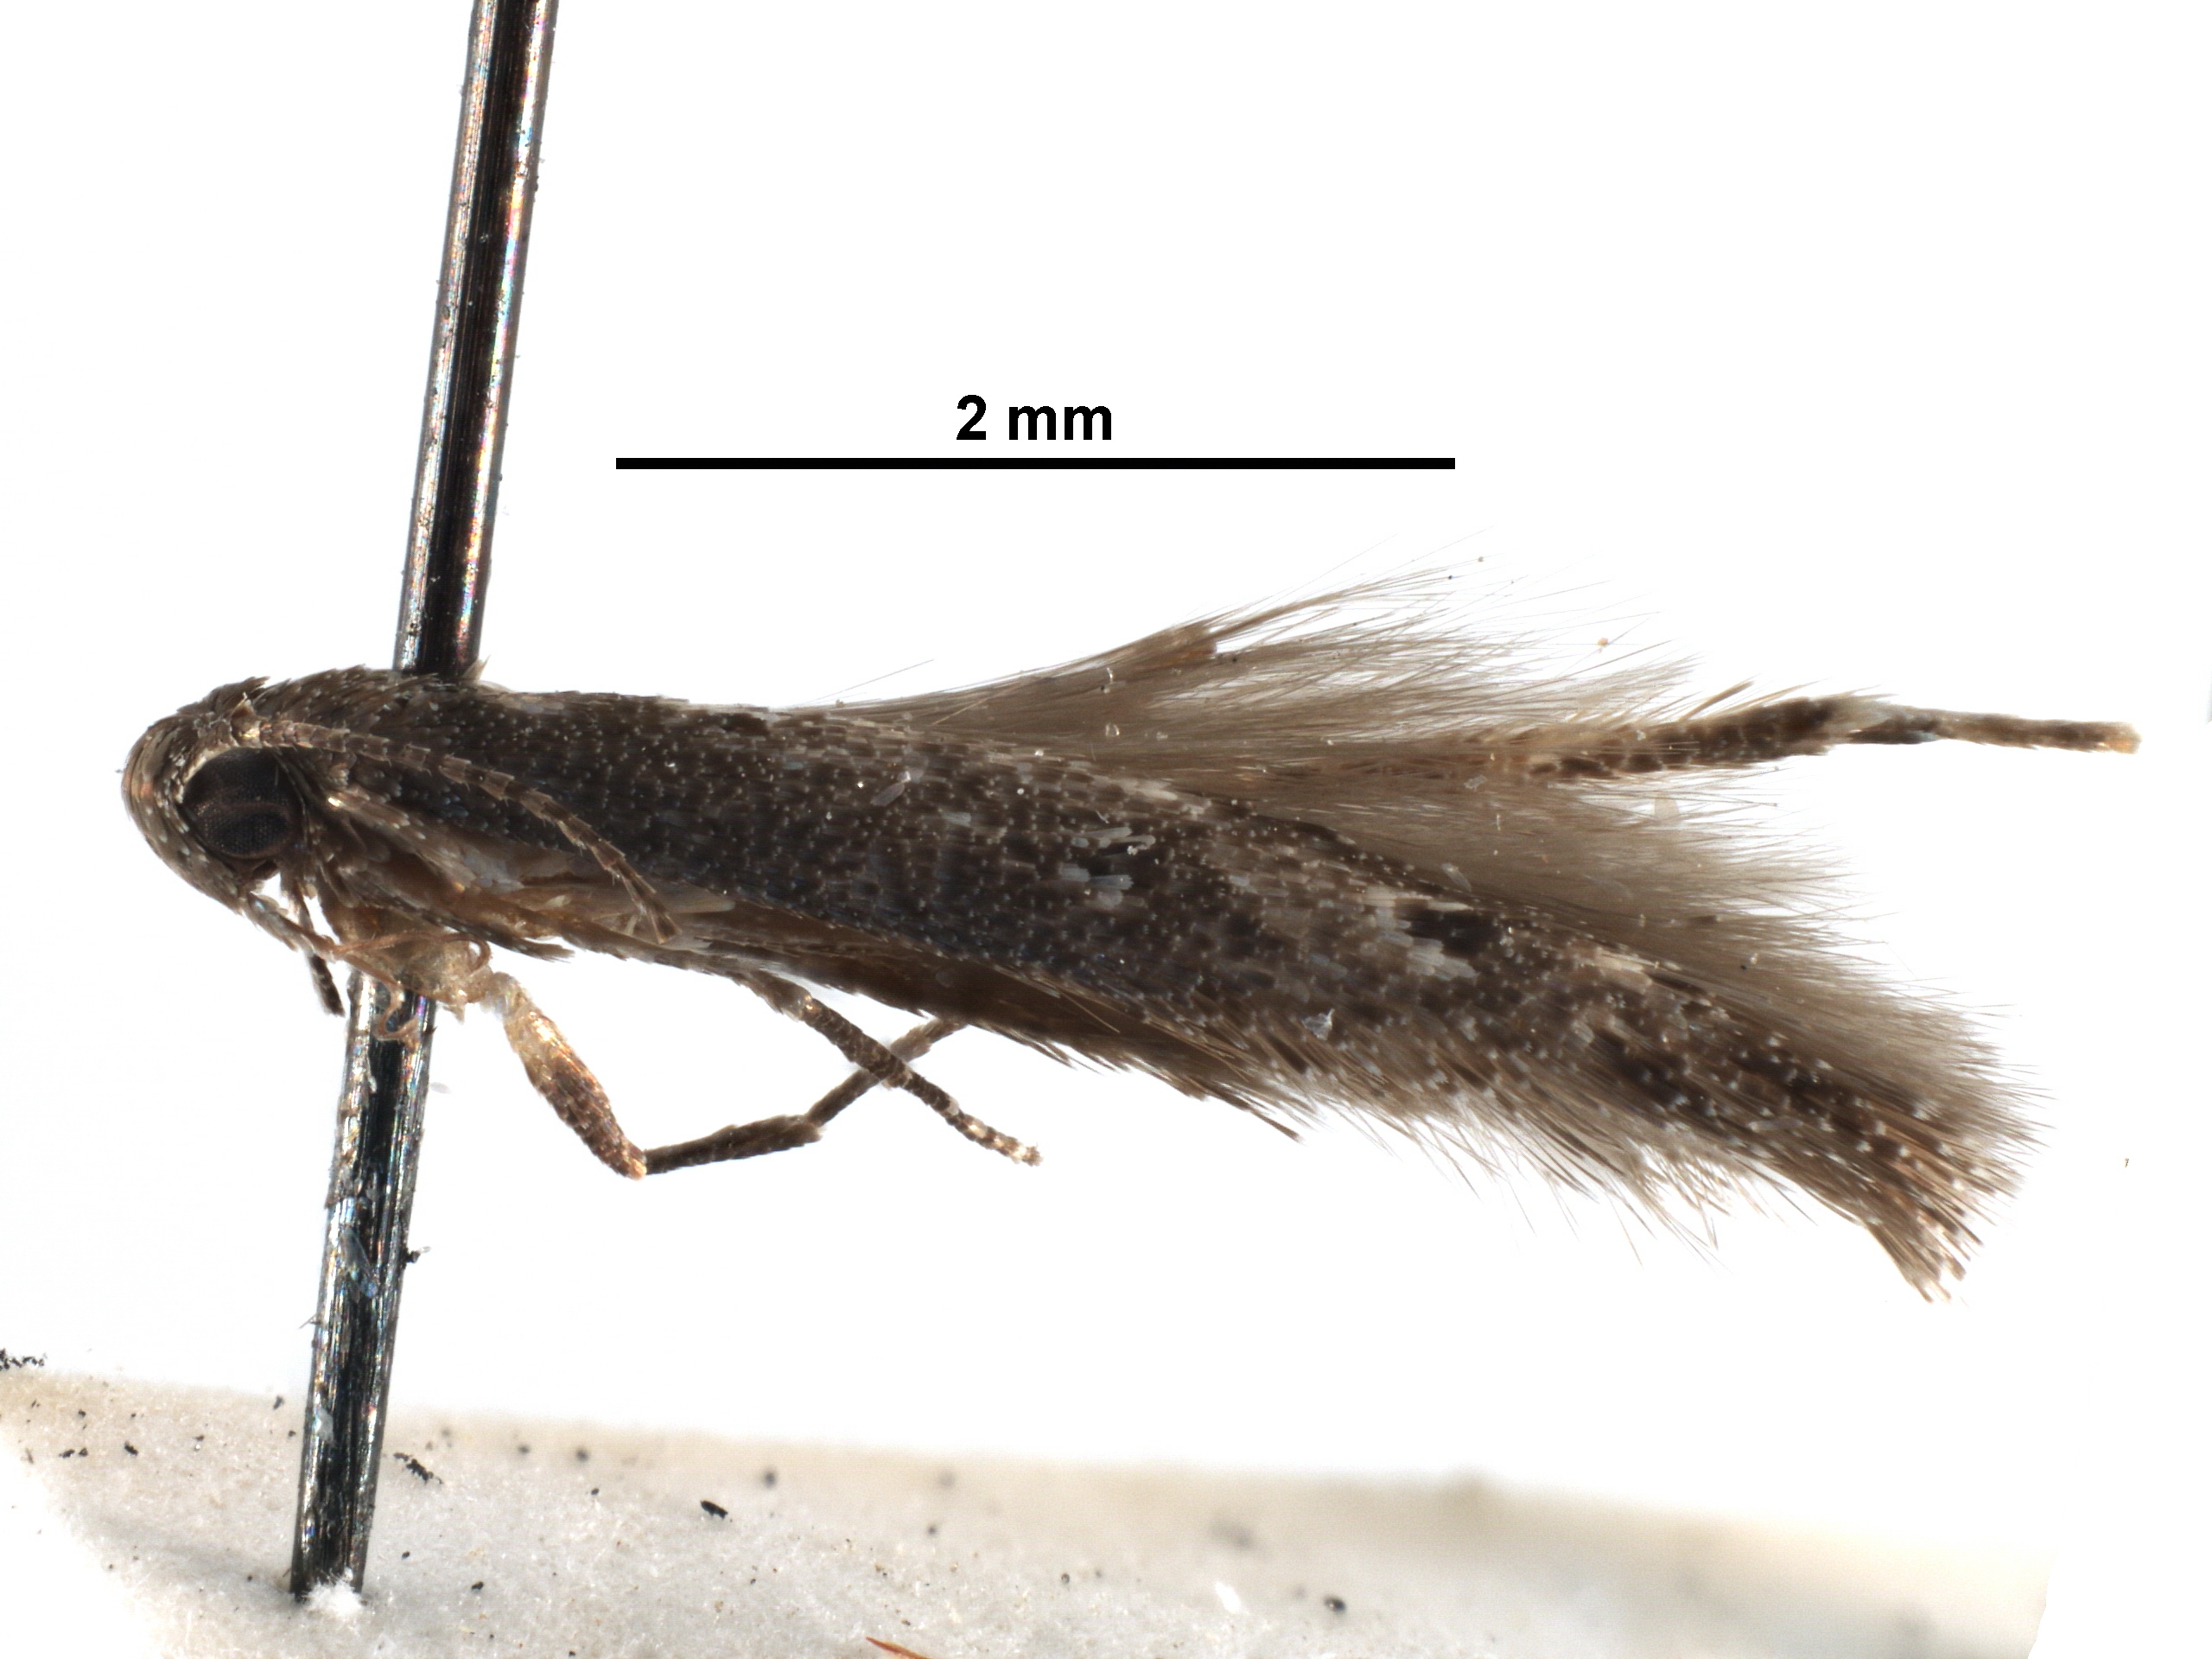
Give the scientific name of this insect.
Stilbosis extensa
